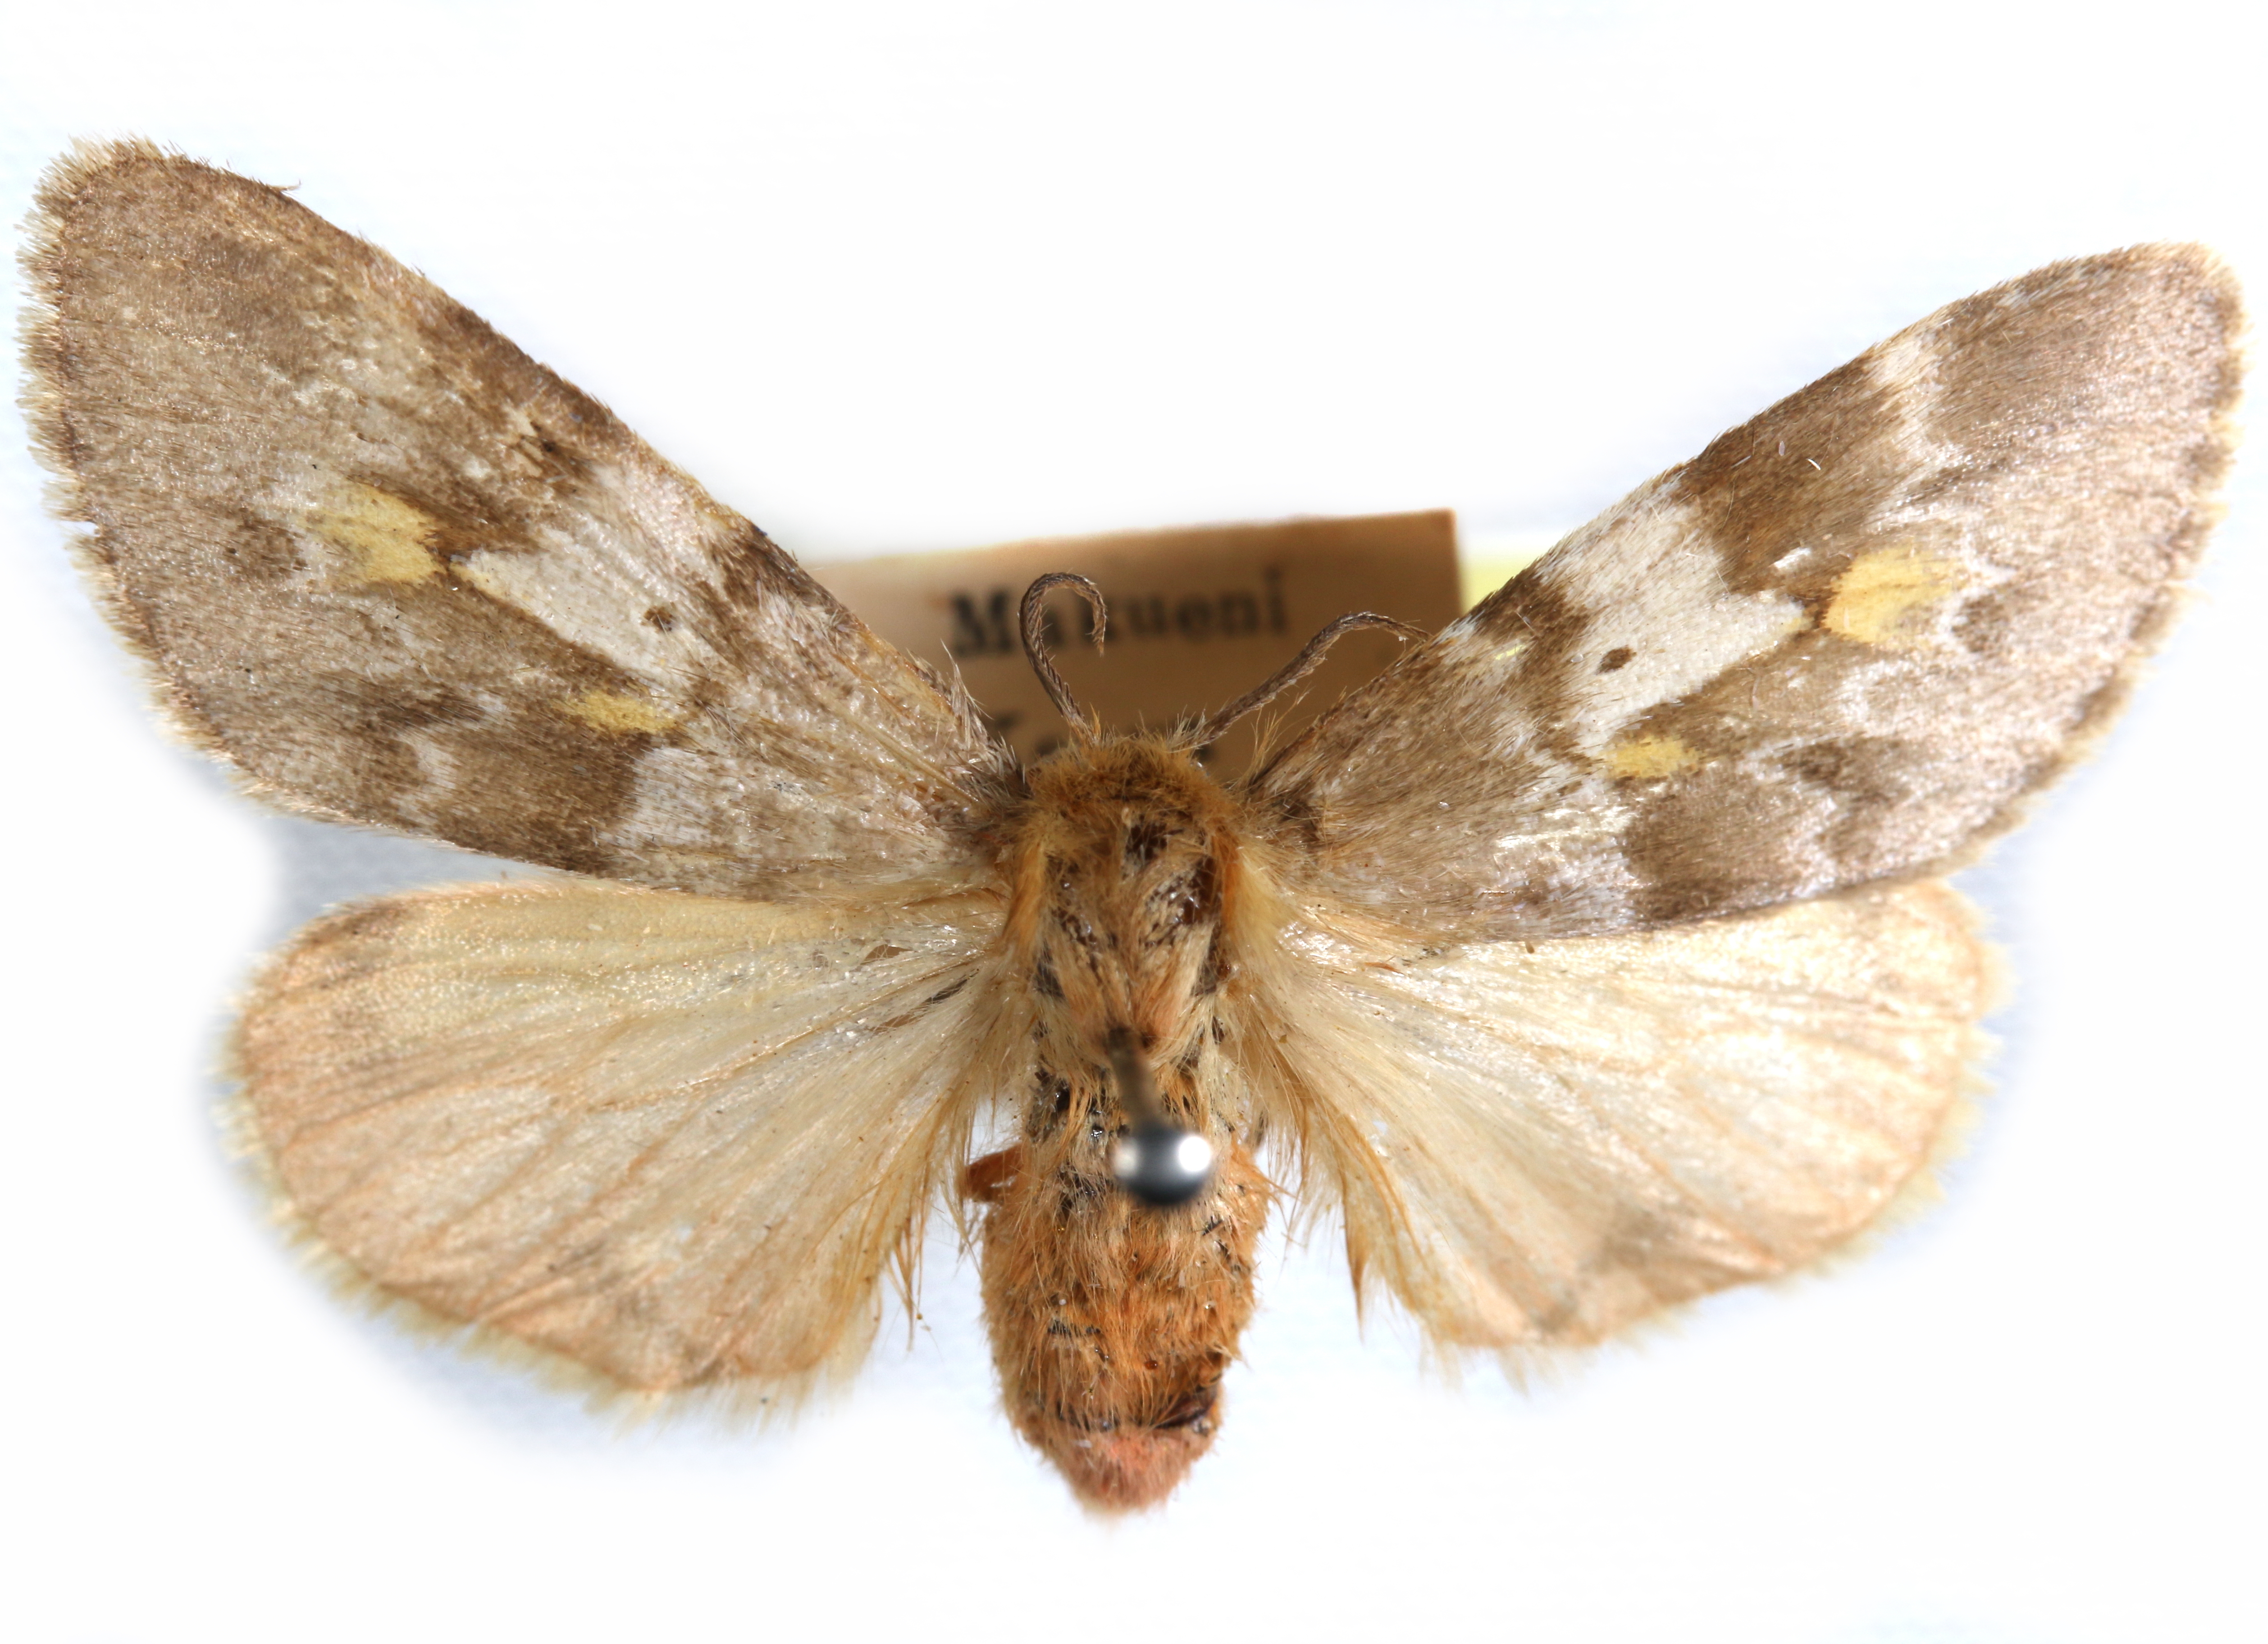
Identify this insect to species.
Rhypopteryx flavinotata
